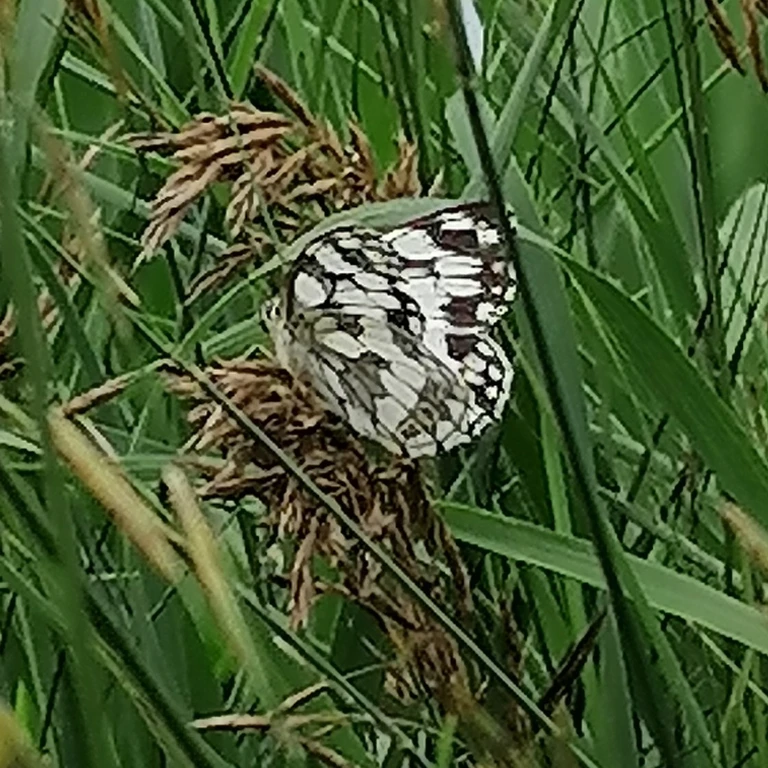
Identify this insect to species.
Melanargia galathea
